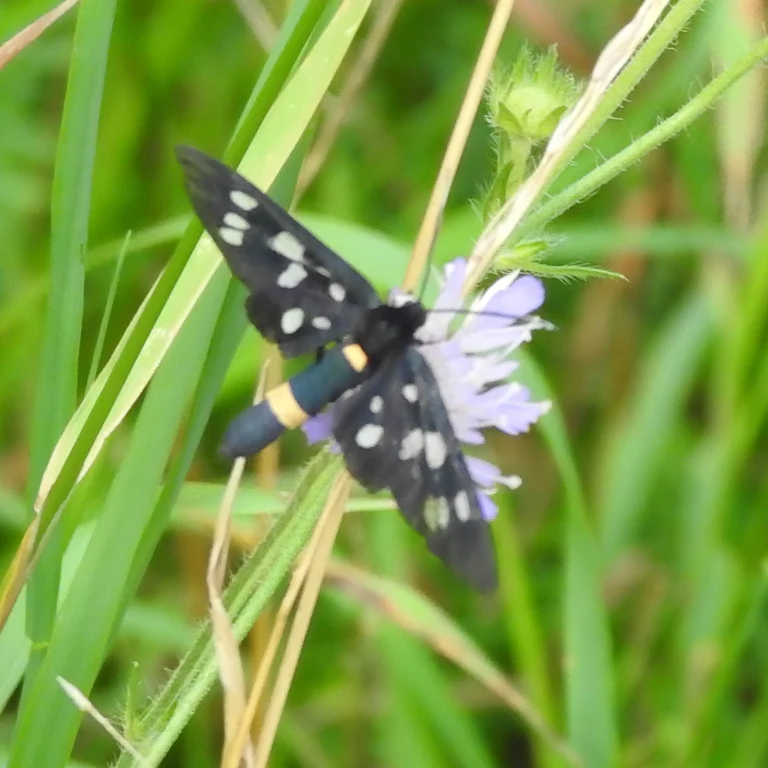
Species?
Amata phegea
